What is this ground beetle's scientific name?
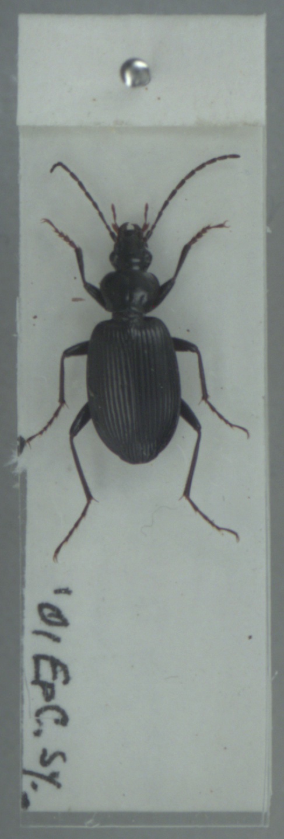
Platynus assimilis
